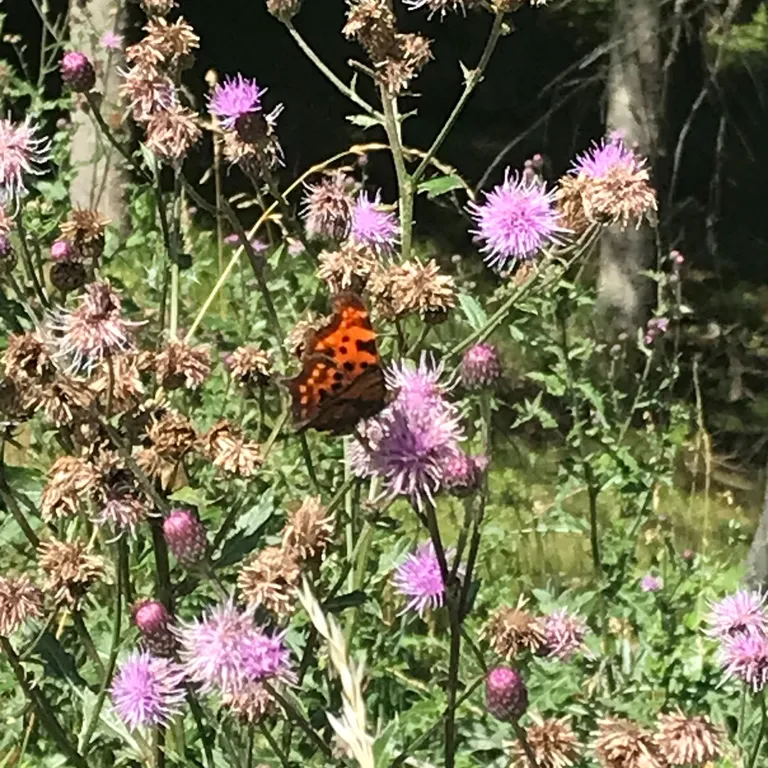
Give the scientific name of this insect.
Polygonia c-album
